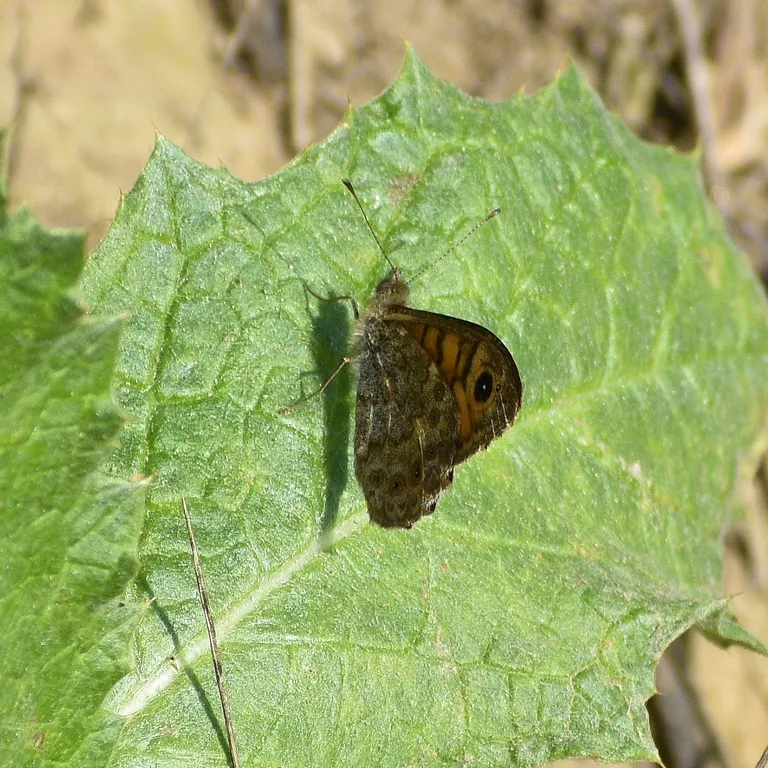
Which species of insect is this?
Lasiommata megera (also Pararge megera)
